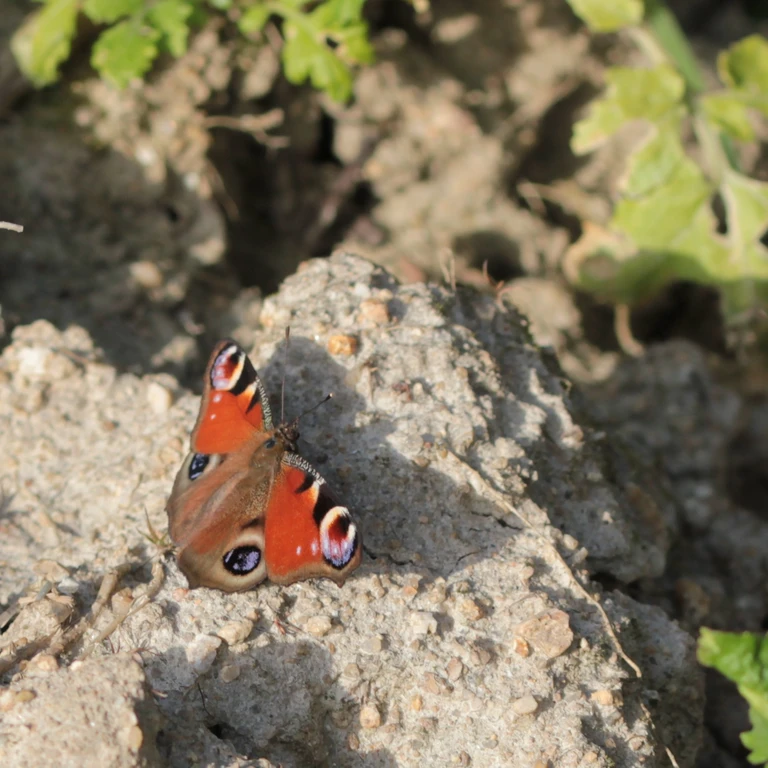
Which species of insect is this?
Aglais io
